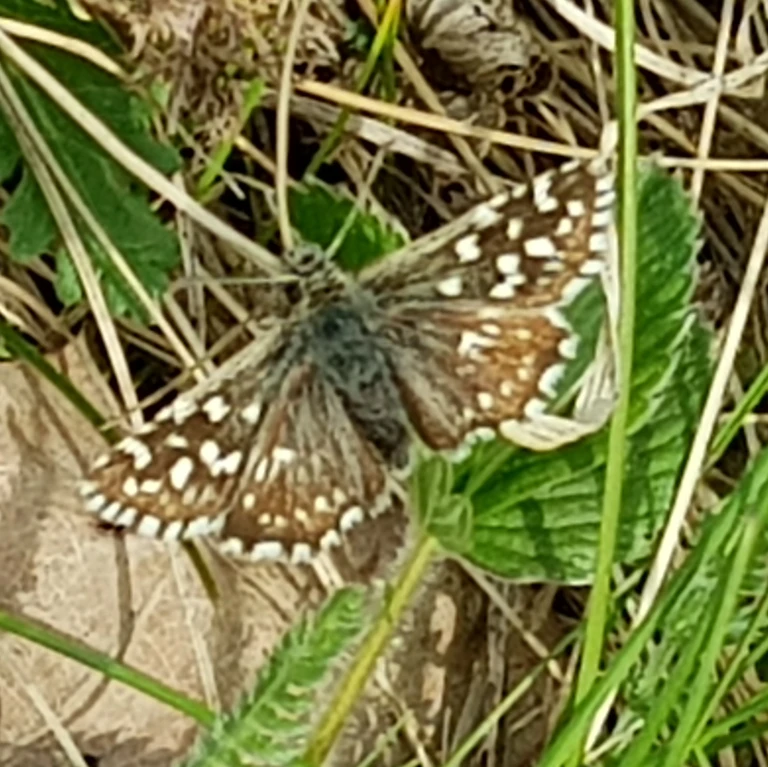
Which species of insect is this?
Pyrgus malvae
